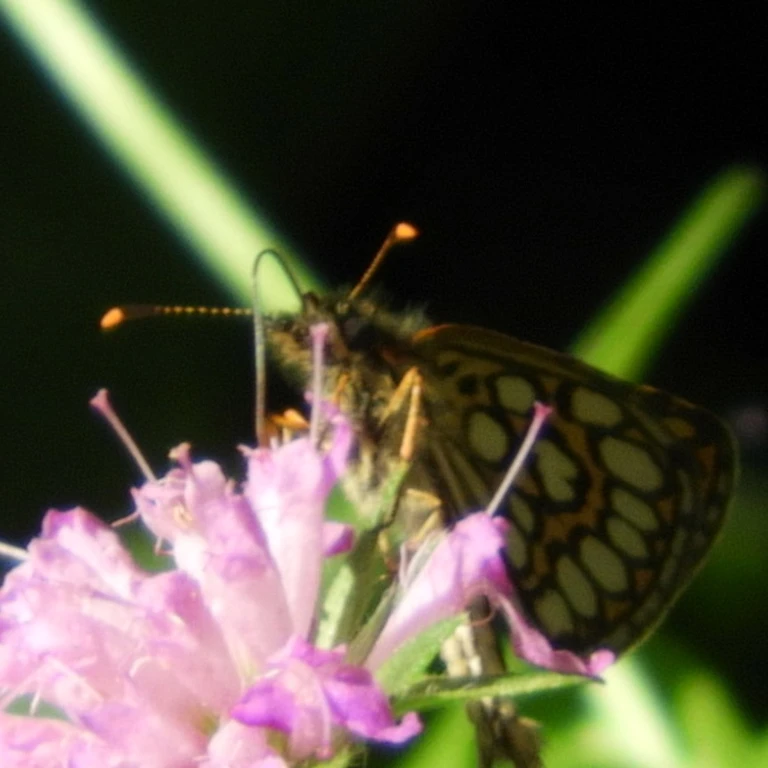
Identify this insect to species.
Heteropterus morpheus
